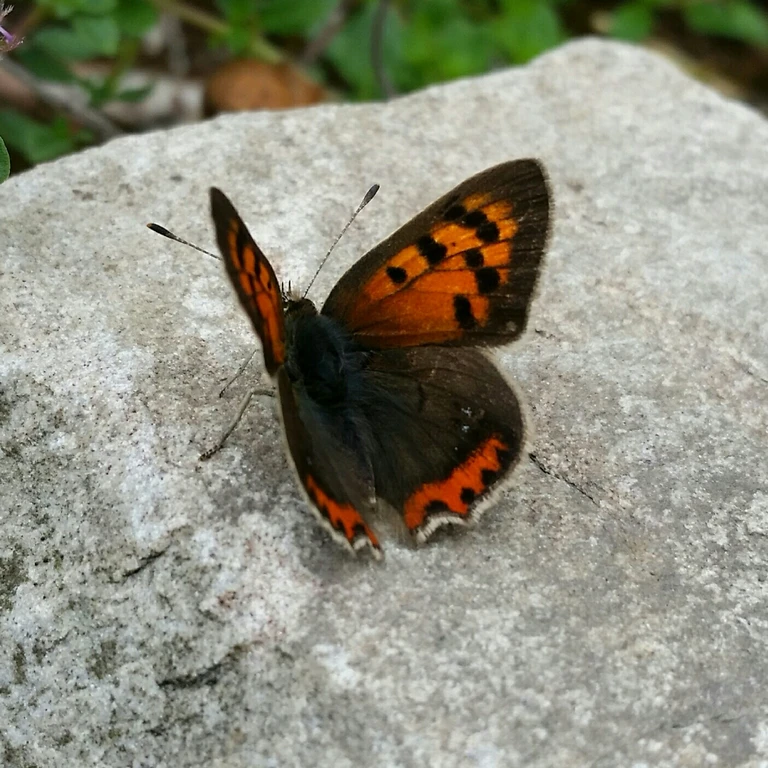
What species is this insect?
Lycaena phlaeas
